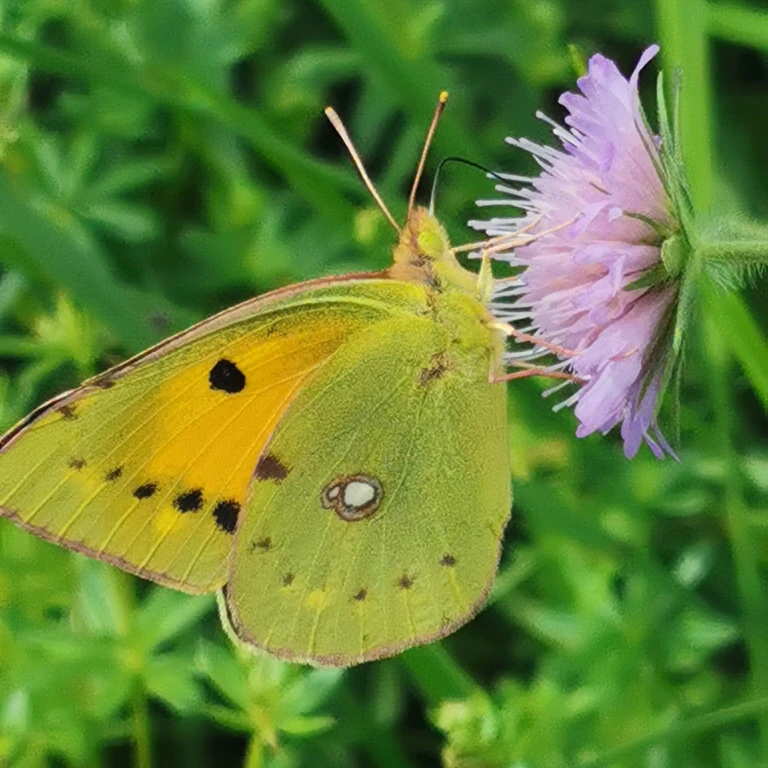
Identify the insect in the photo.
Colias croceus
